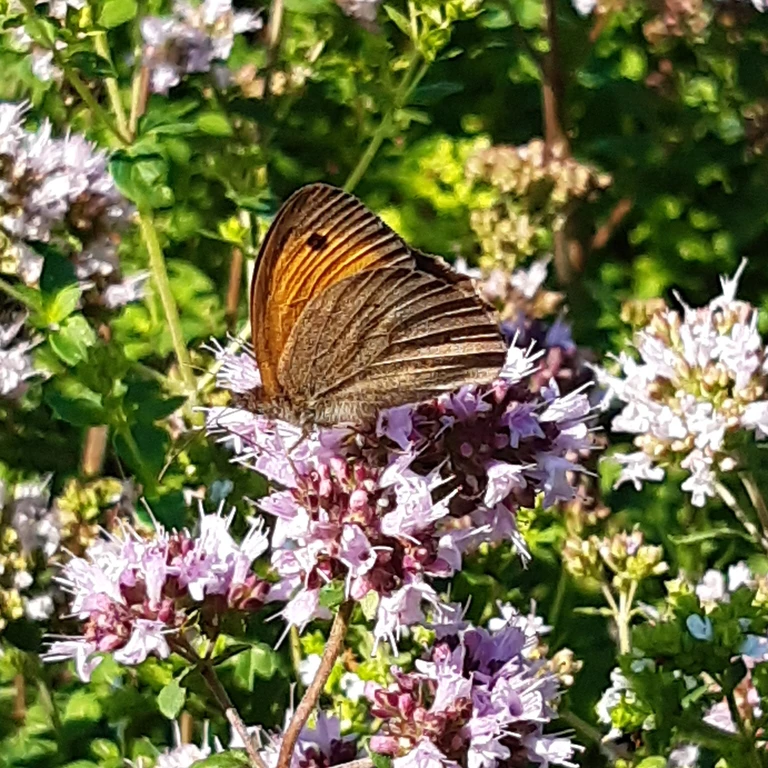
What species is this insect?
Maniola jurtina
